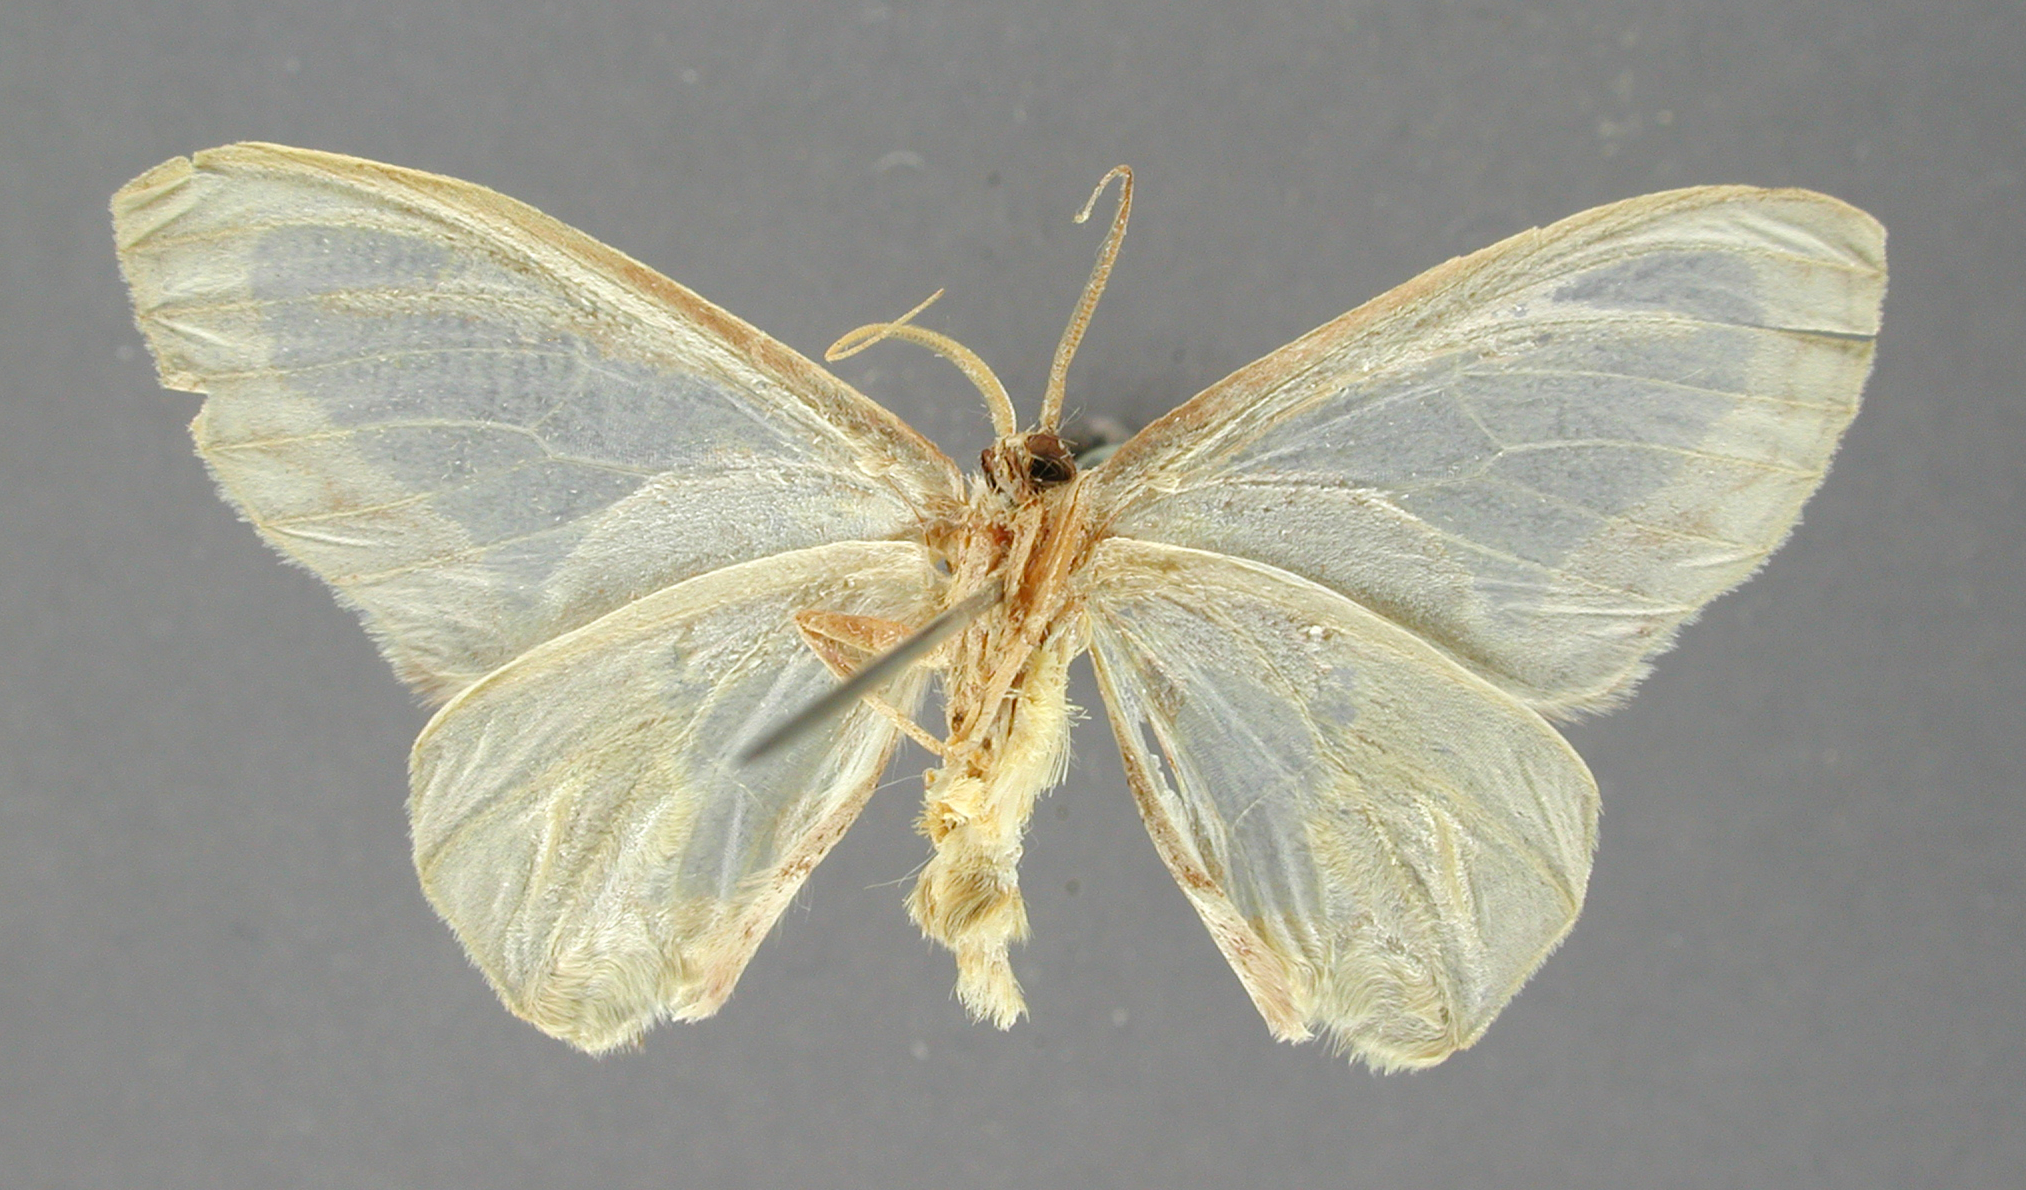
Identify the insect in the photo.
Proutoscia mirifica
